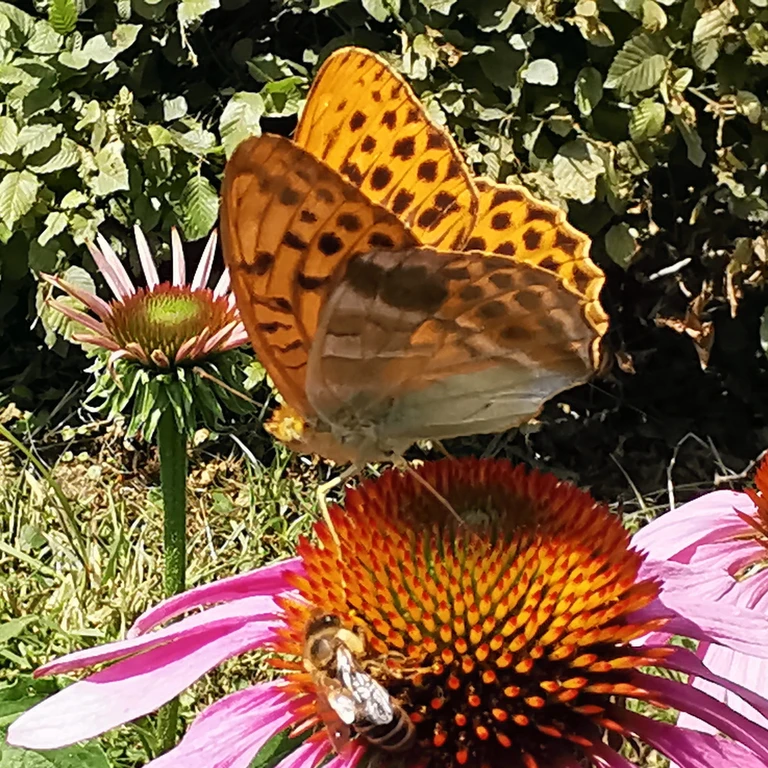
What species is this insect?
Argynnis paphia
